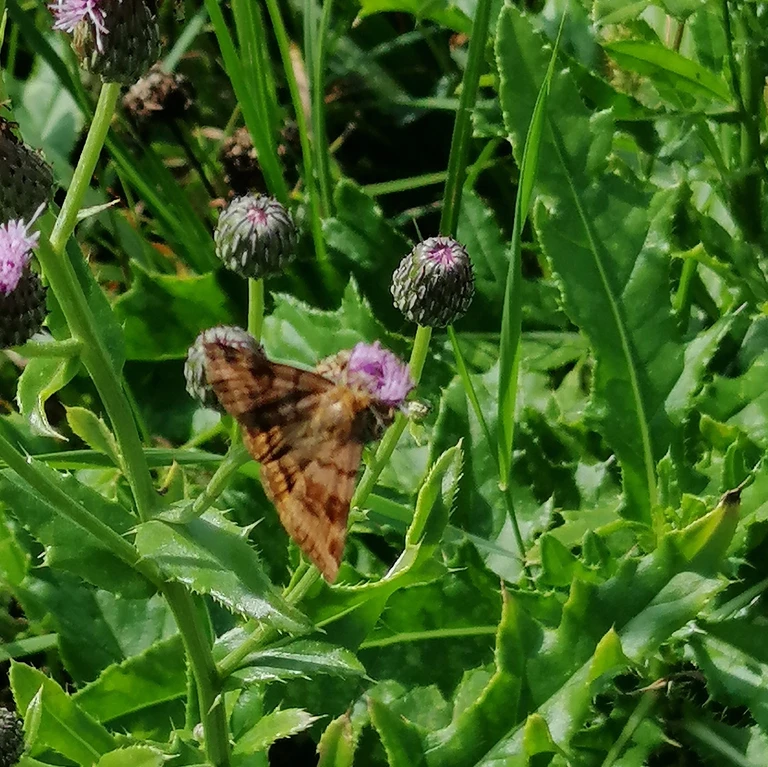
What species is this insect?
Euclidia glyphica
